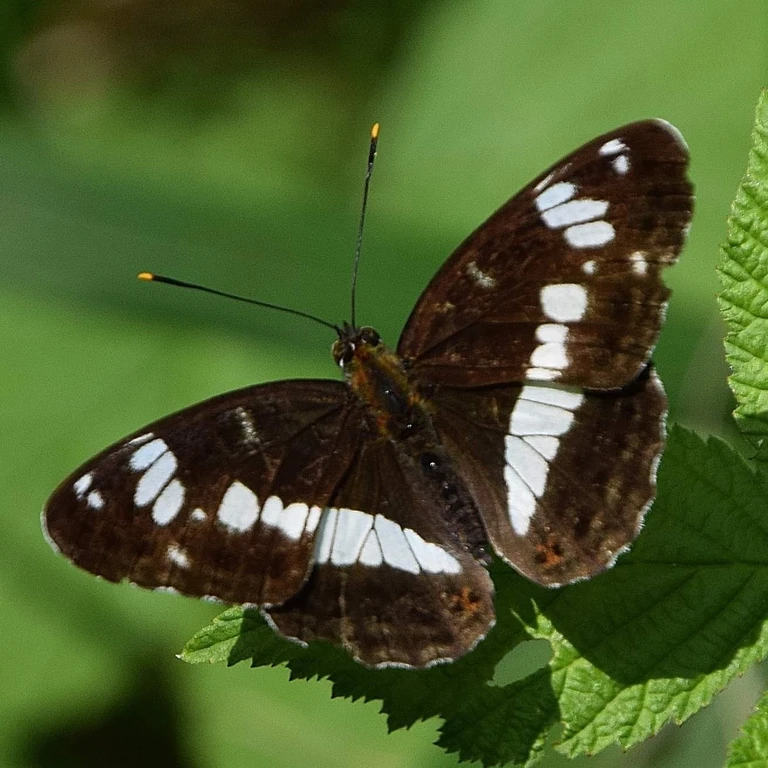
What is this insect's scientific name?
Limenitis camilla (also Ladoga camilla)
